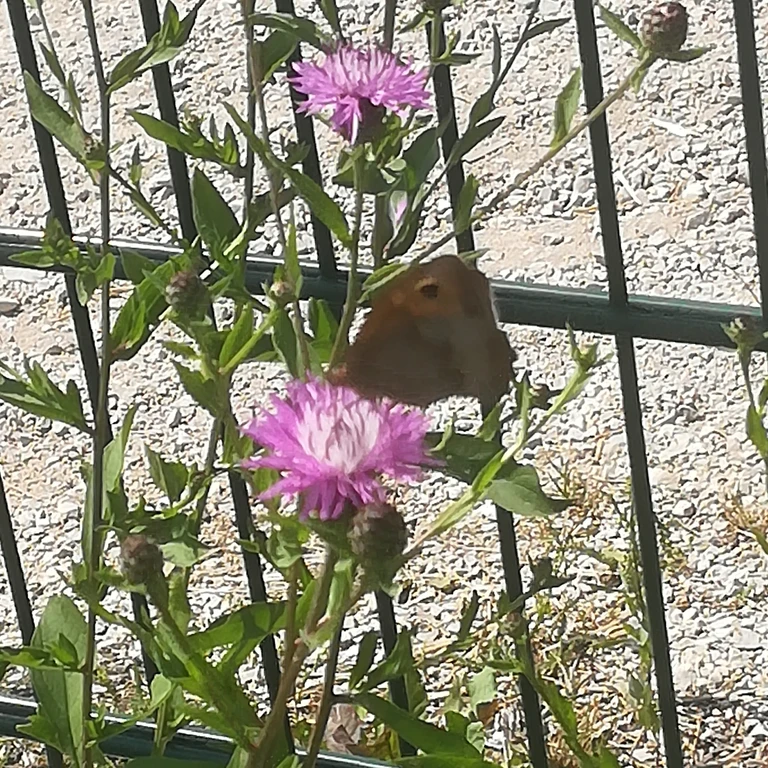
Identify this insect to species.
Maniola jurtina
